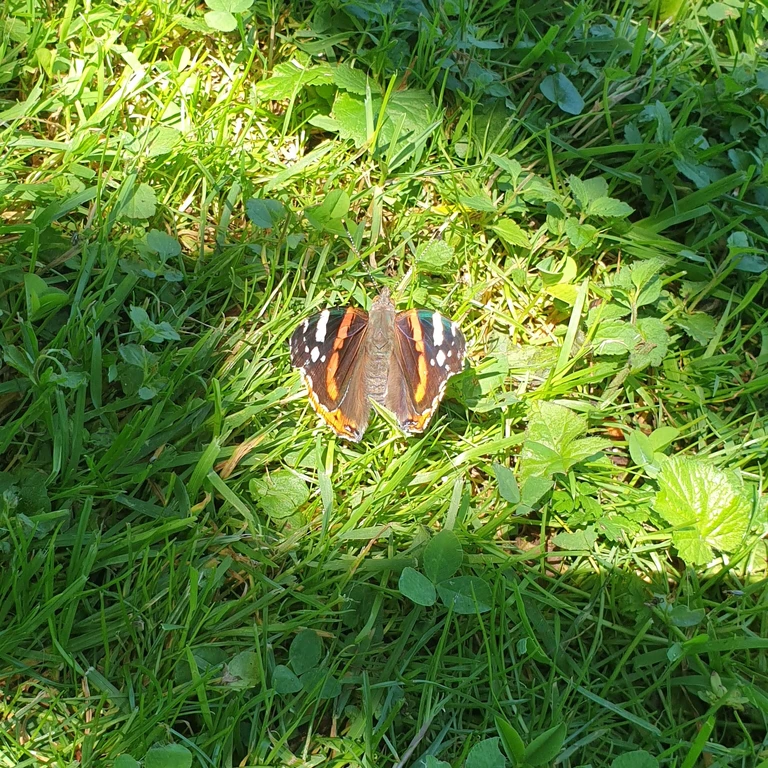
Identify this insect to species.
Vanessa atalanta
